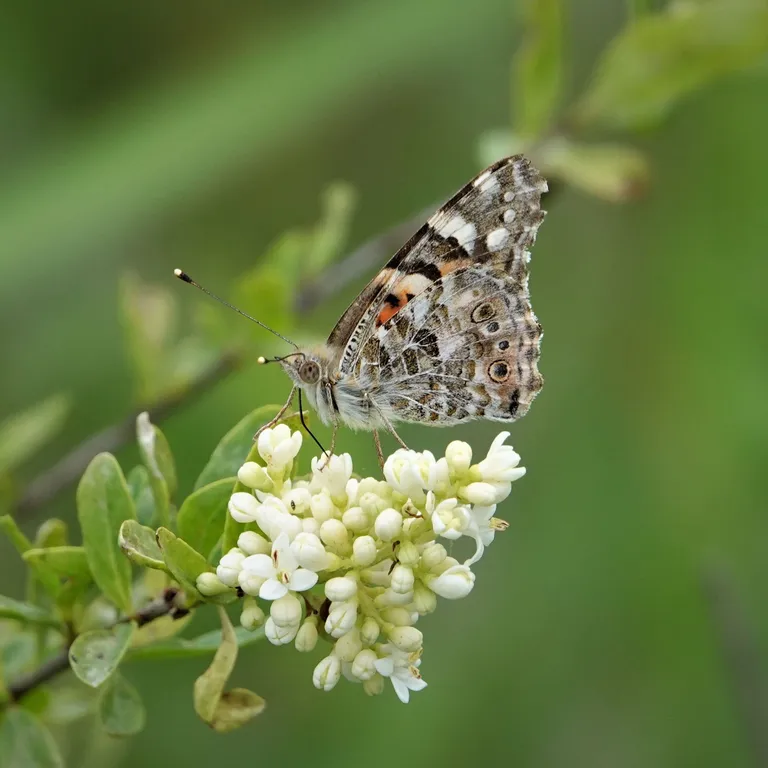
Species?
Vanessa cardui
